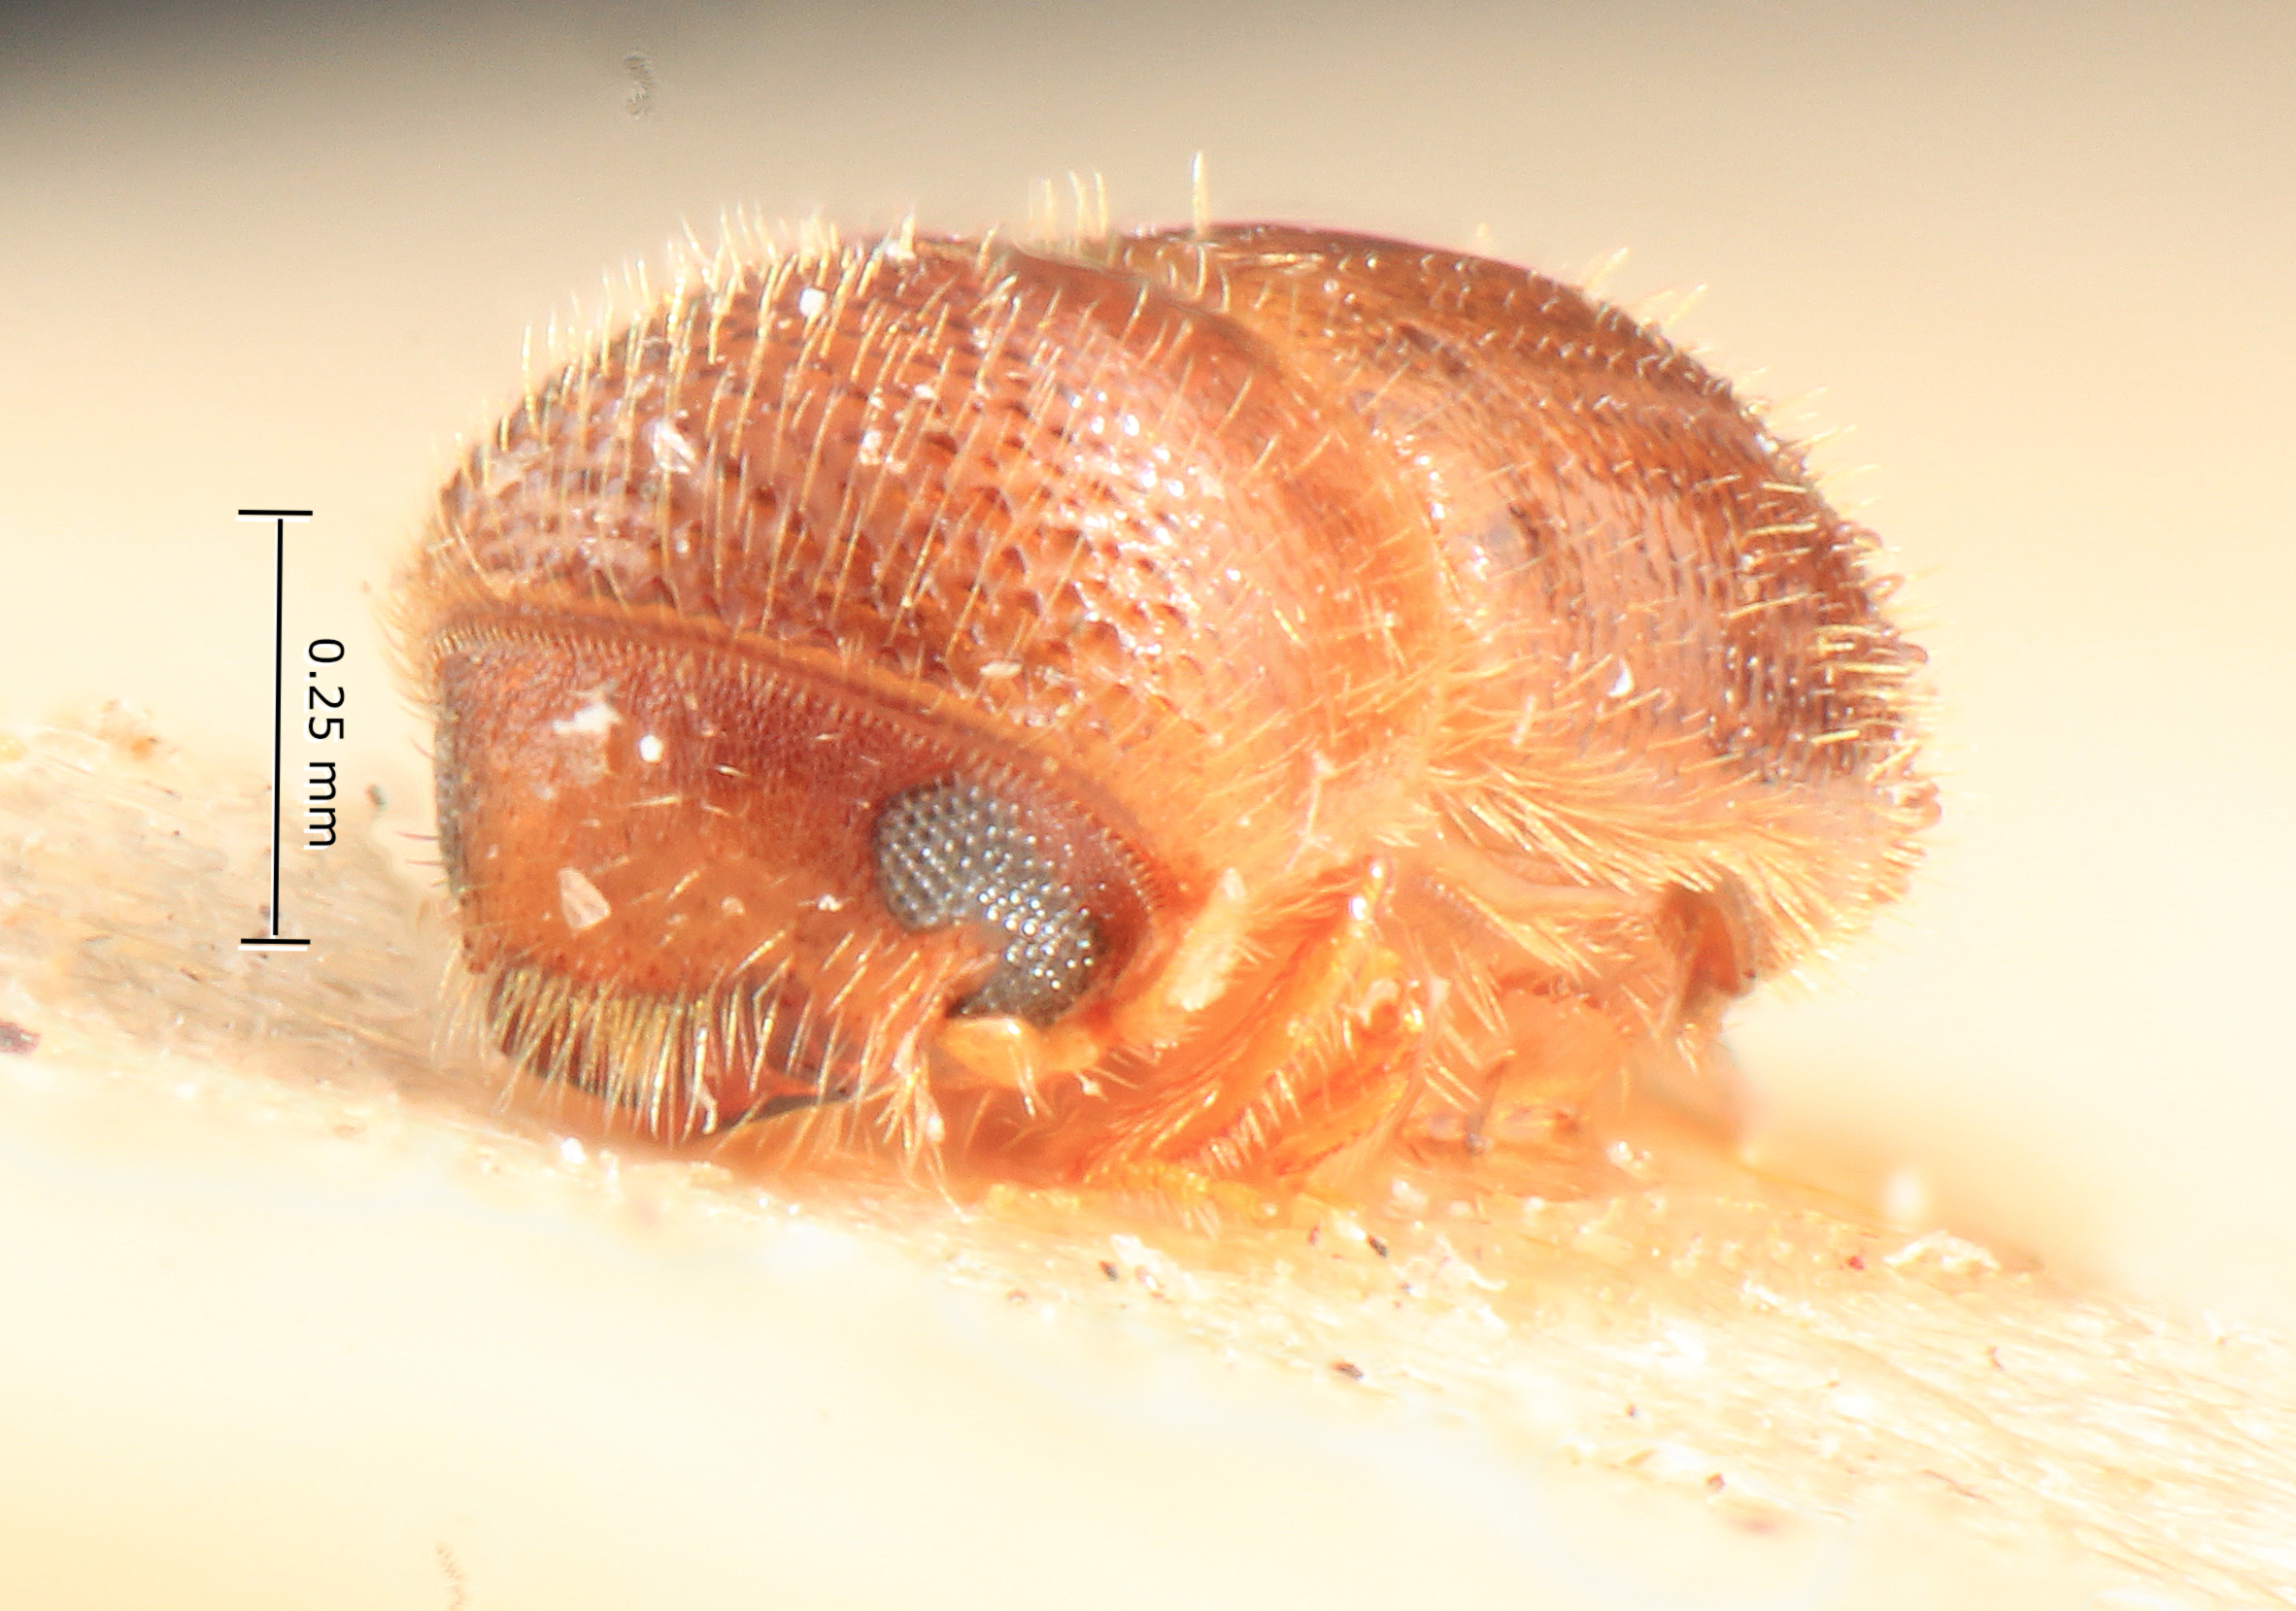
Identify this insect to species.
Xyleborus subcrenulatus
